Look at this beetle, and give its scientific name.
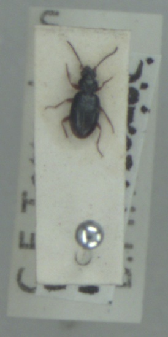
Bembidion assimile
